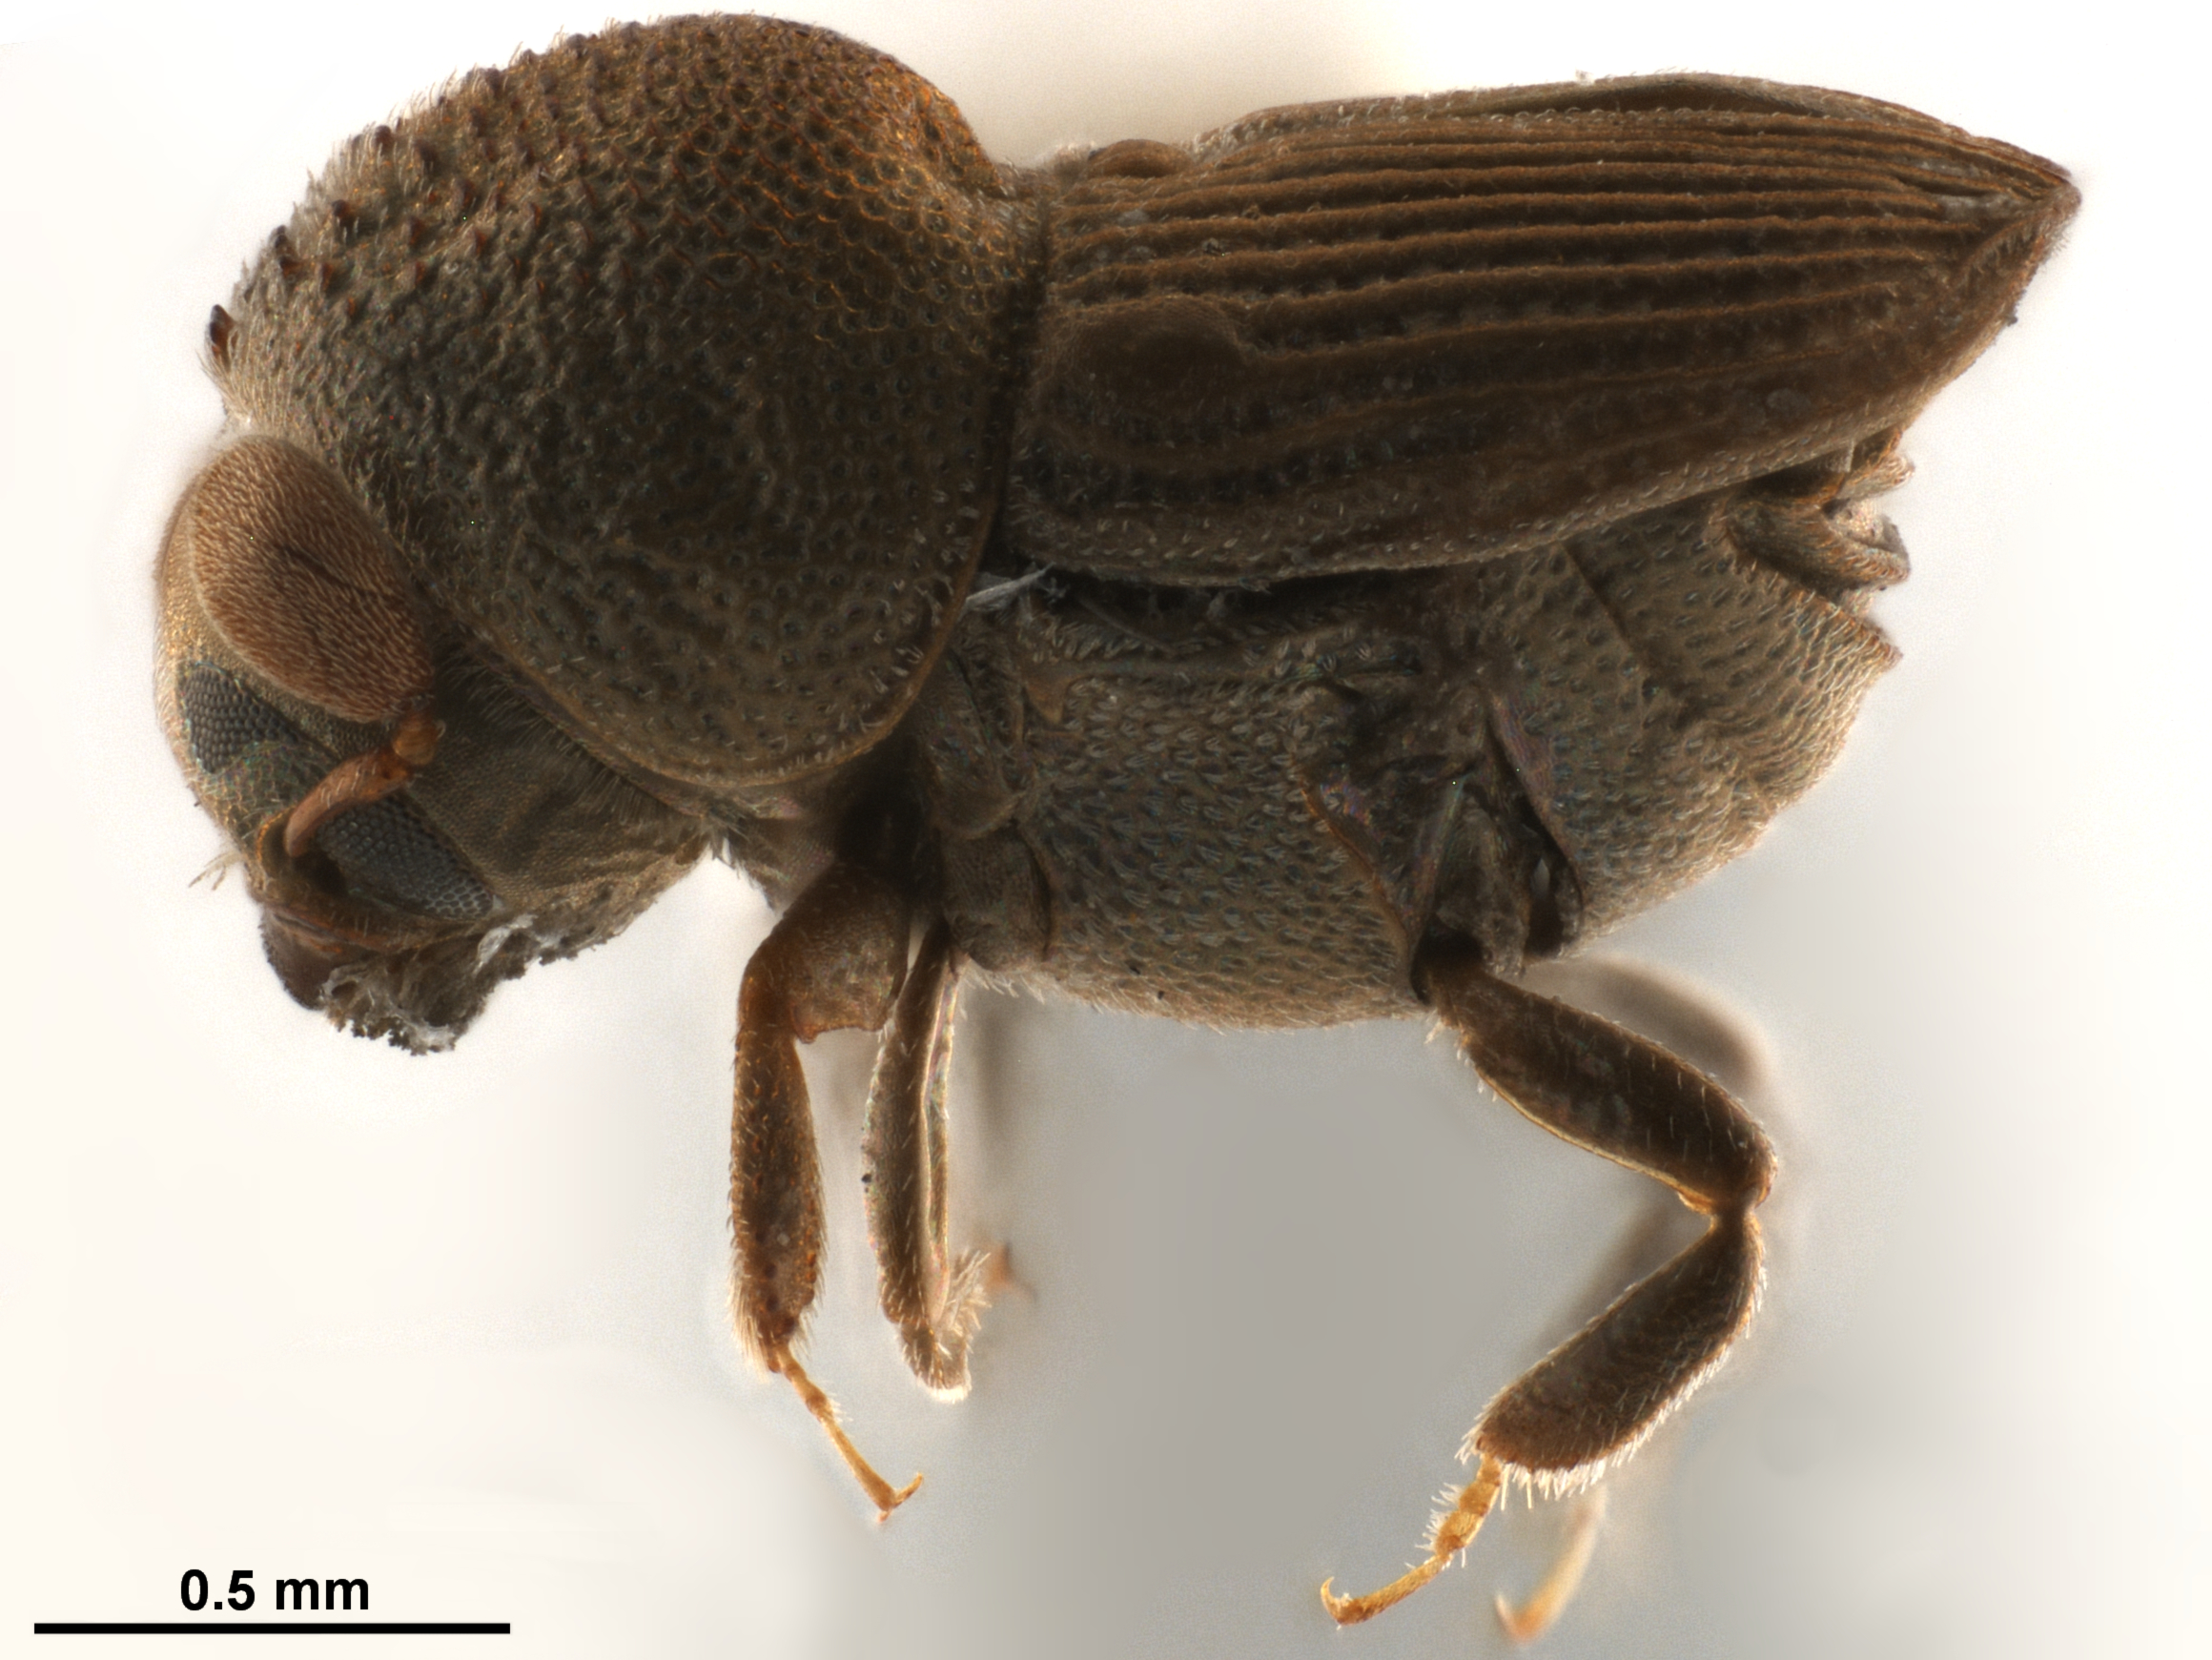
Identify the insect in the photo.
Scolytomimus rectus
